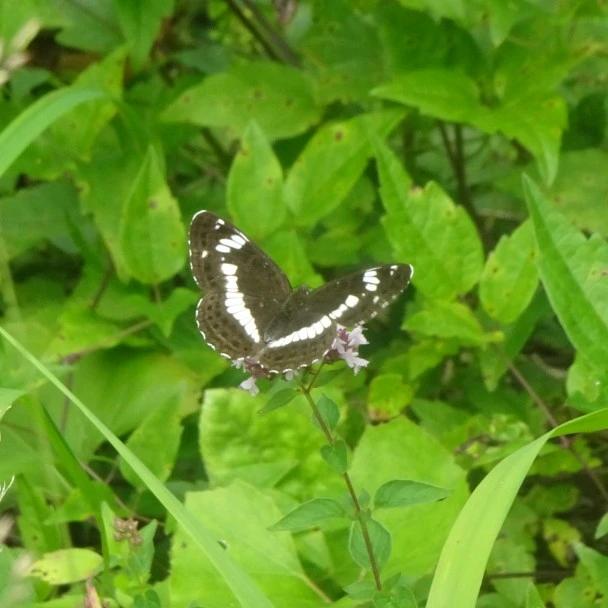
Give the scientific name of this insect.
Limenitis camilla (also Ladoga camilla)
